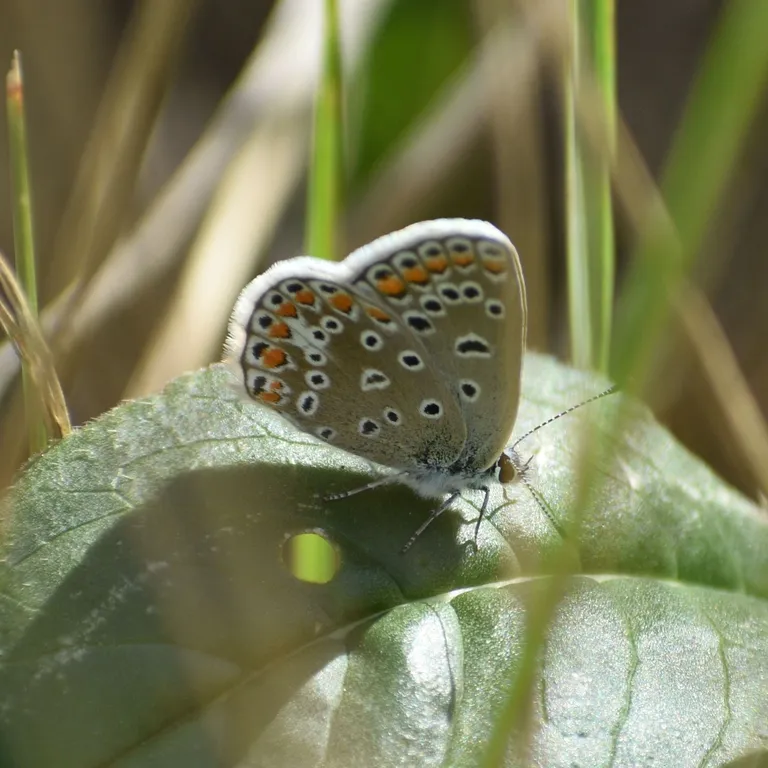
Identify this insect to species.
Polyommatus icarus
